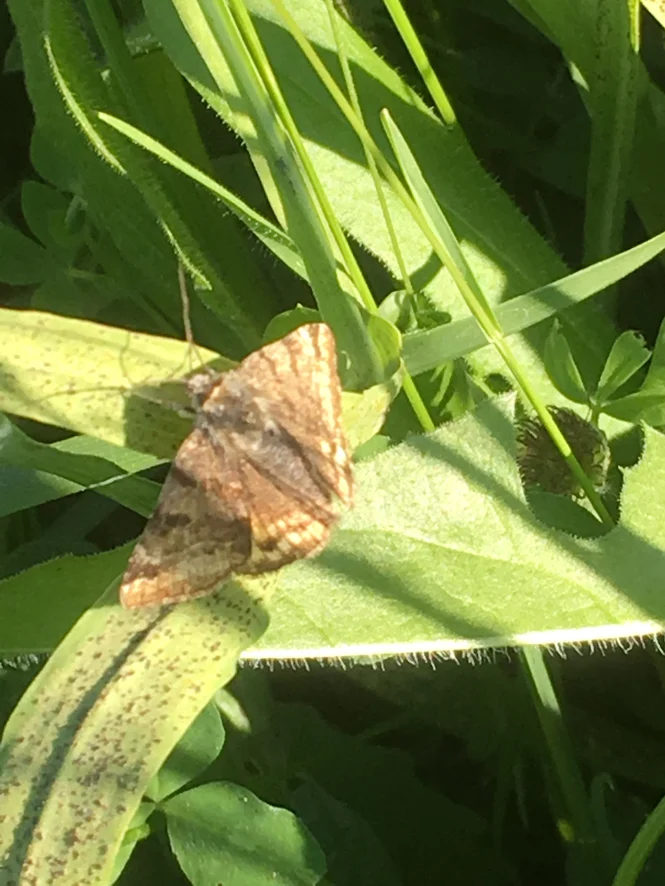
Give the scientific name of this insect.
Euclidia glyphica
